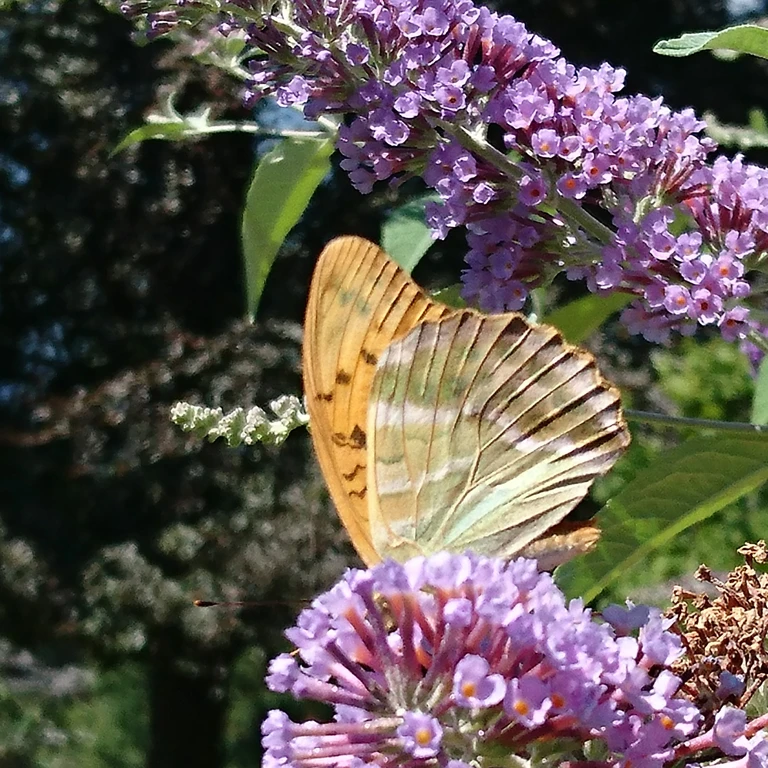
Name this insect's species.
Argynnis paphia
